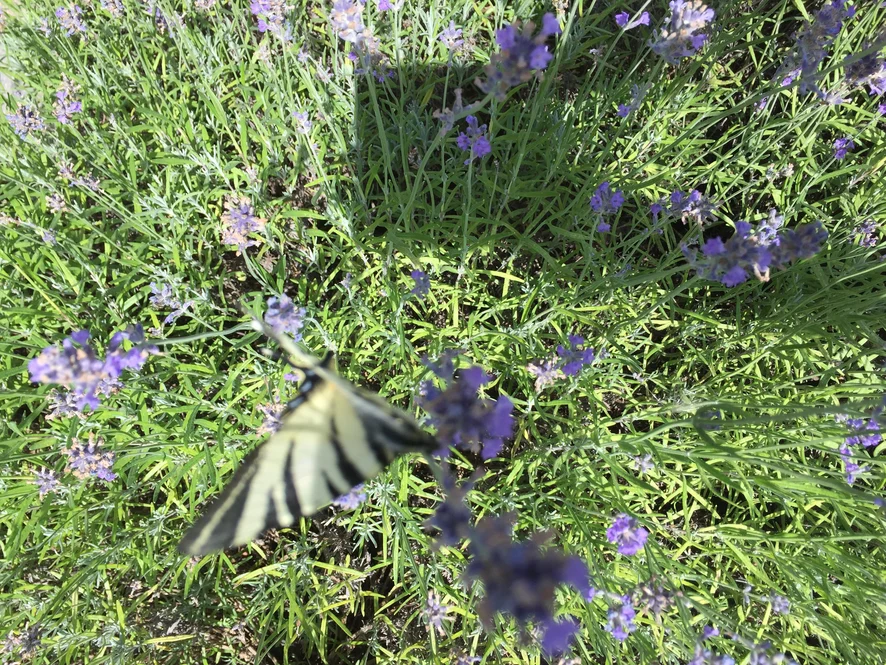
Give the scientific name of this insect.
Iphiclides podalirius
